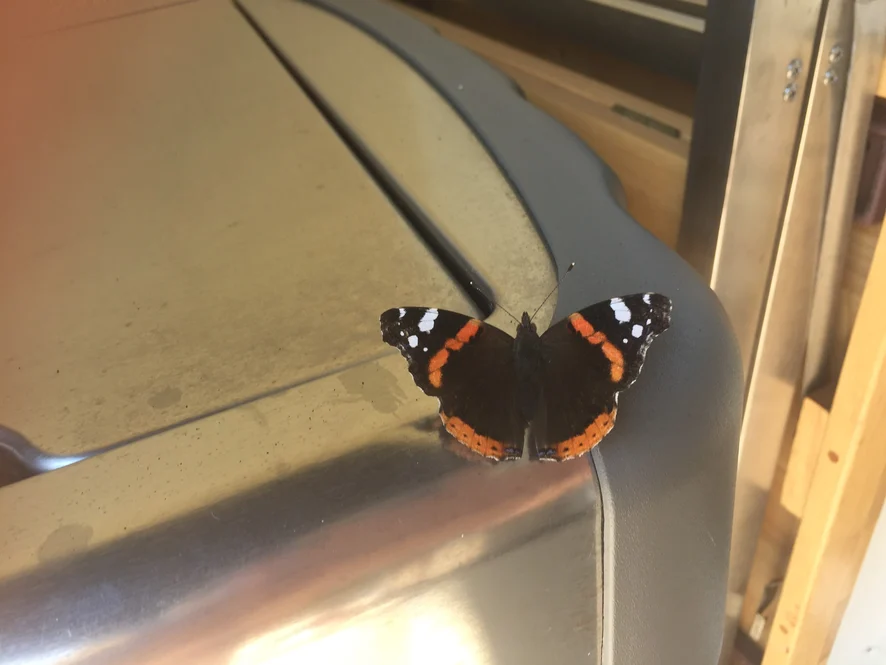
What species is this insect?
Vanessa atalanta
